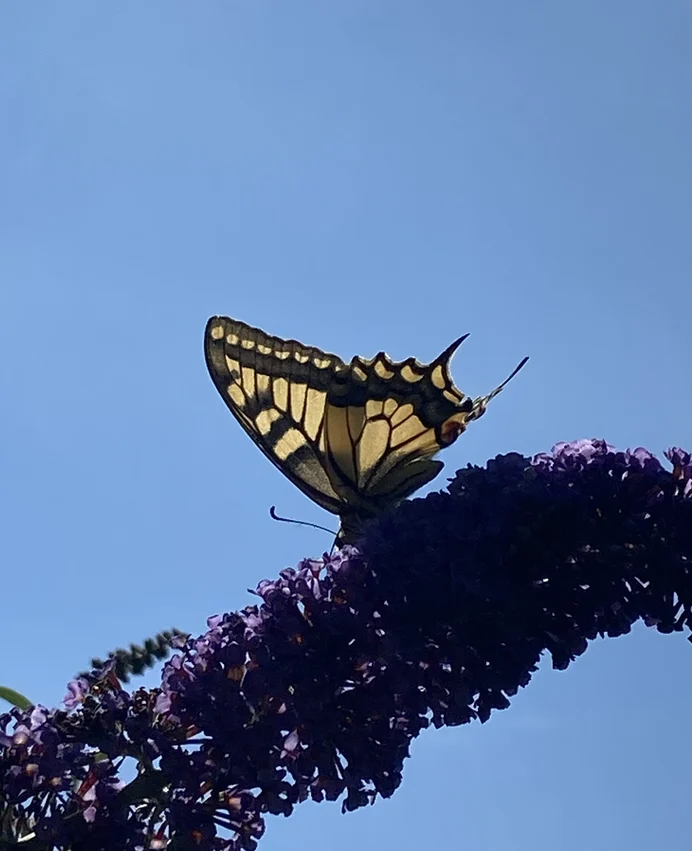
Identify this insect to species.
Papilio machaon
